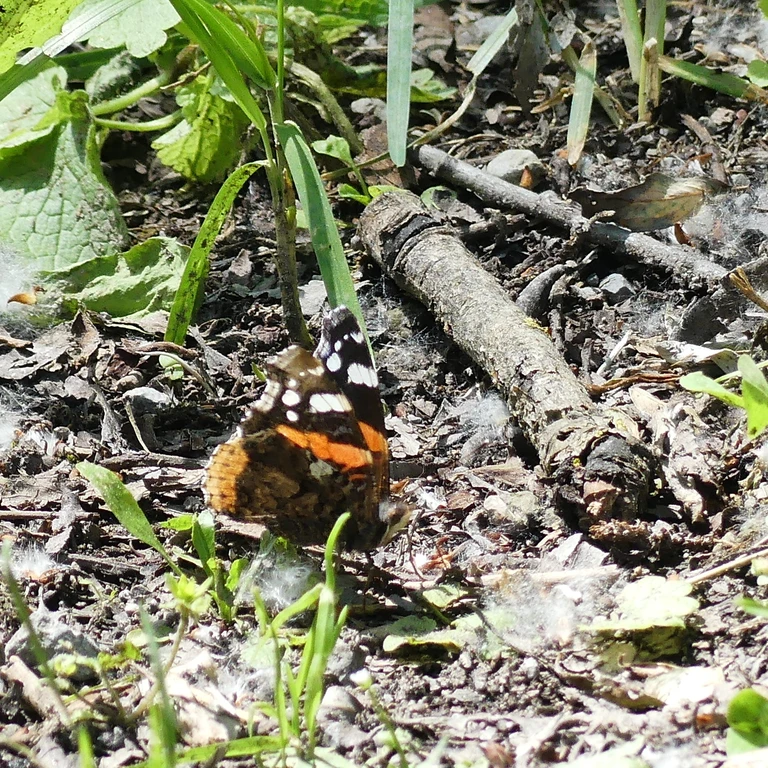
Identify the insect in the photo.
Vanessa atalanta
